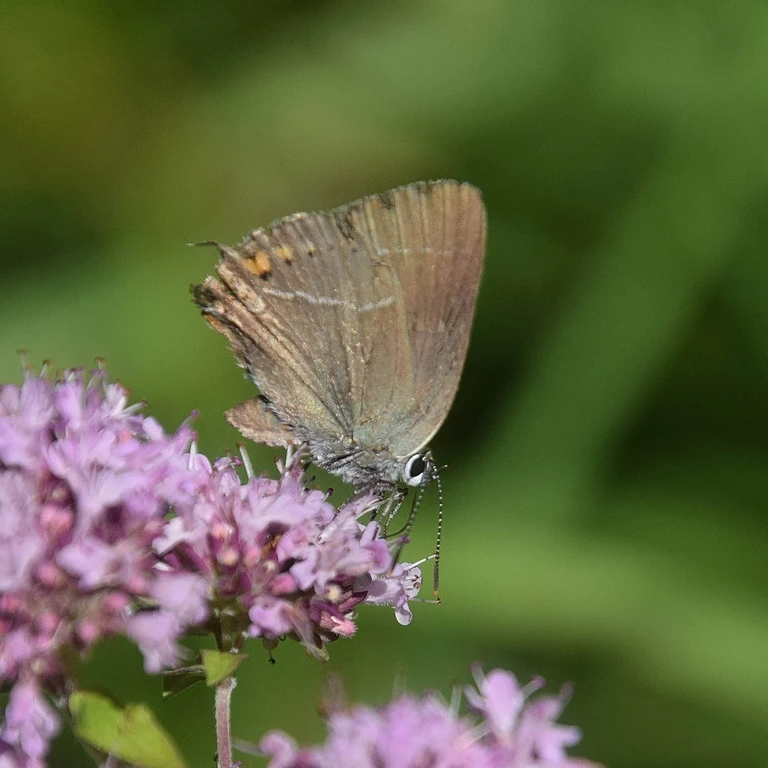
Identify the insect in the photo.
Satyrium spini (also Tuttiola spini)
